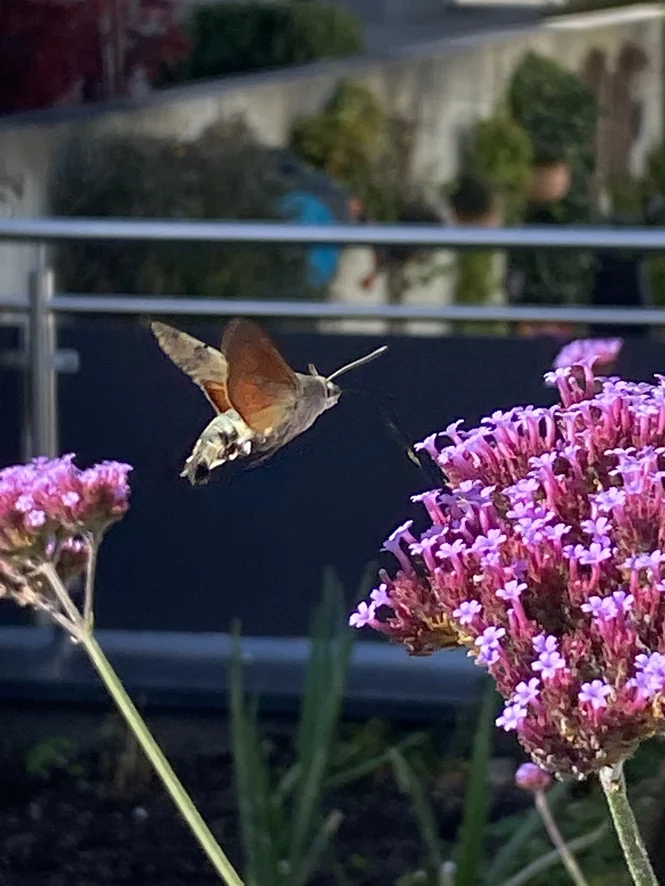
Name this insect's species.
Macroglossum stellatarum
